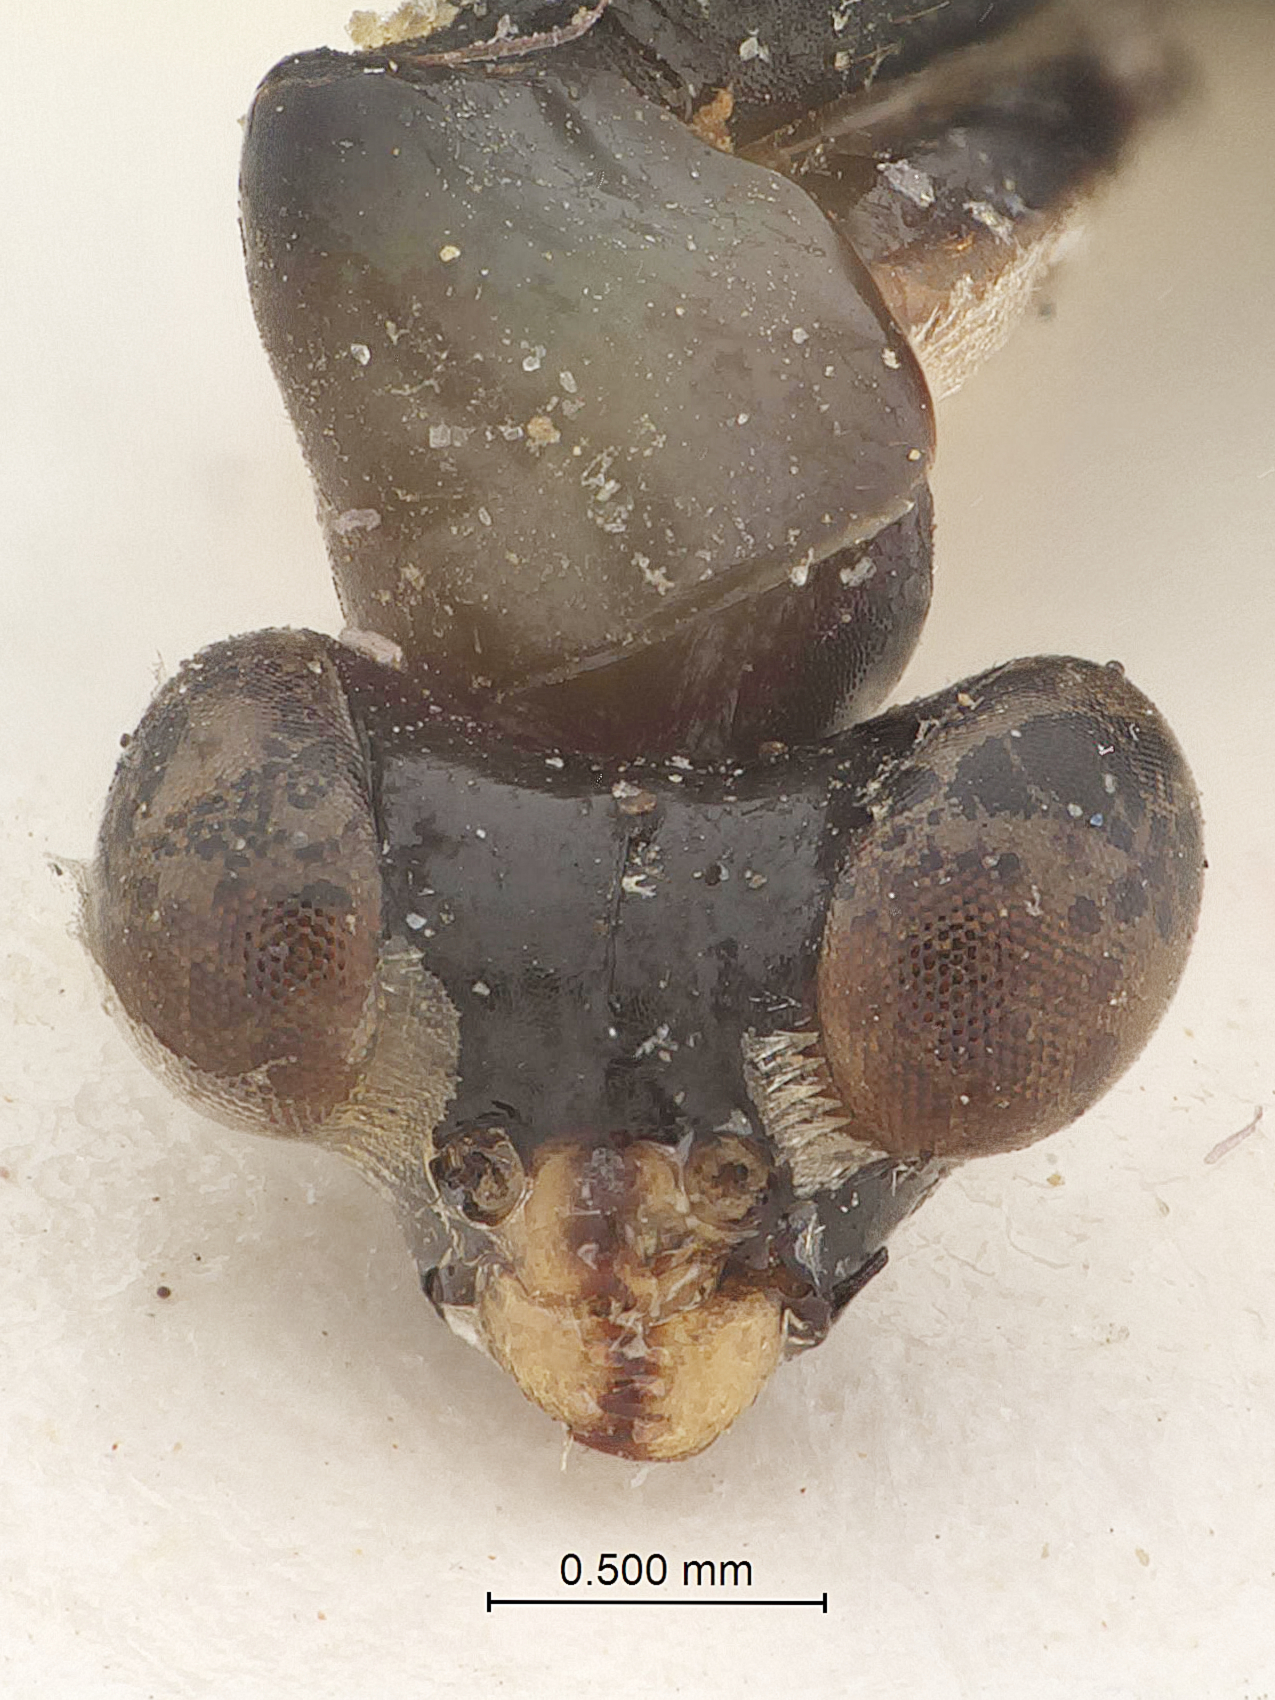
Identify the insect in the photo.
Haplogonatopus cristatus
